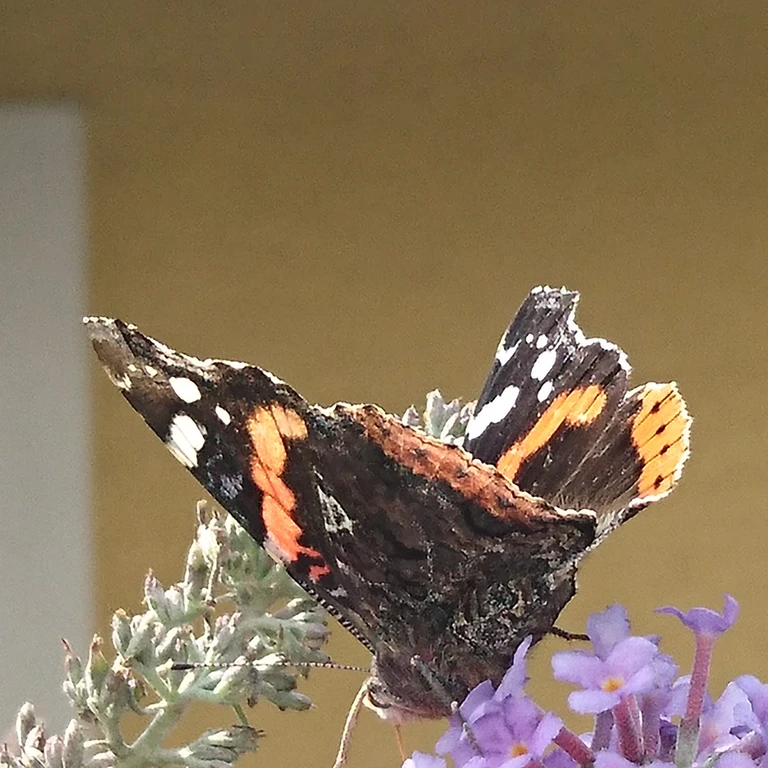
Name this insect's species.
Vanessa atalanta
